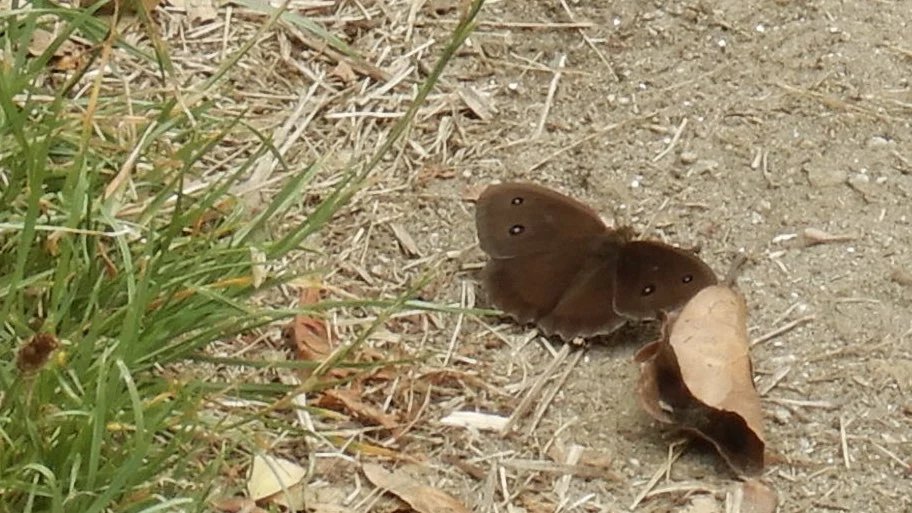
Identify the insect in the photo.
Minois dryas
